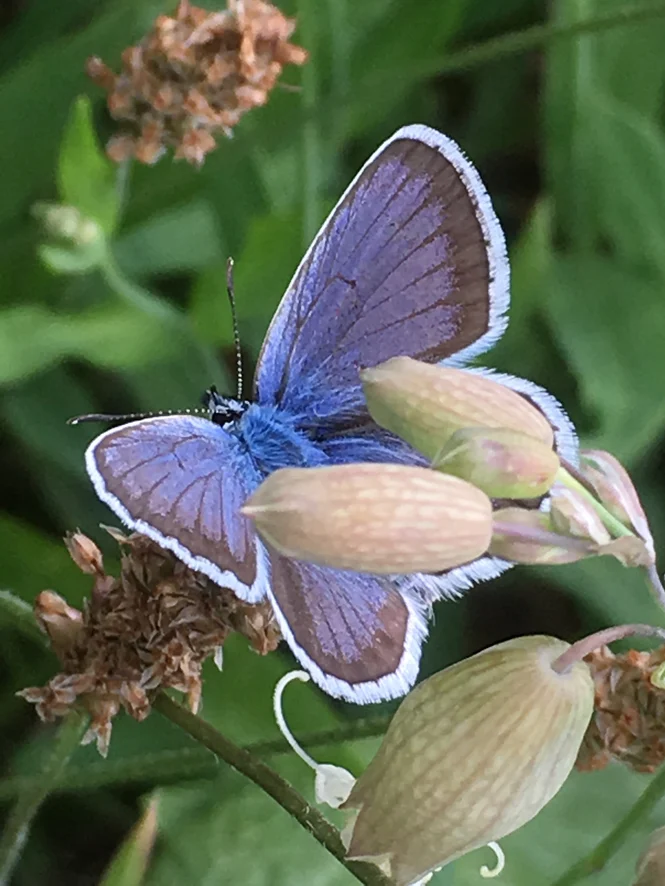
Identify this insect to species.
Plebejus argus
